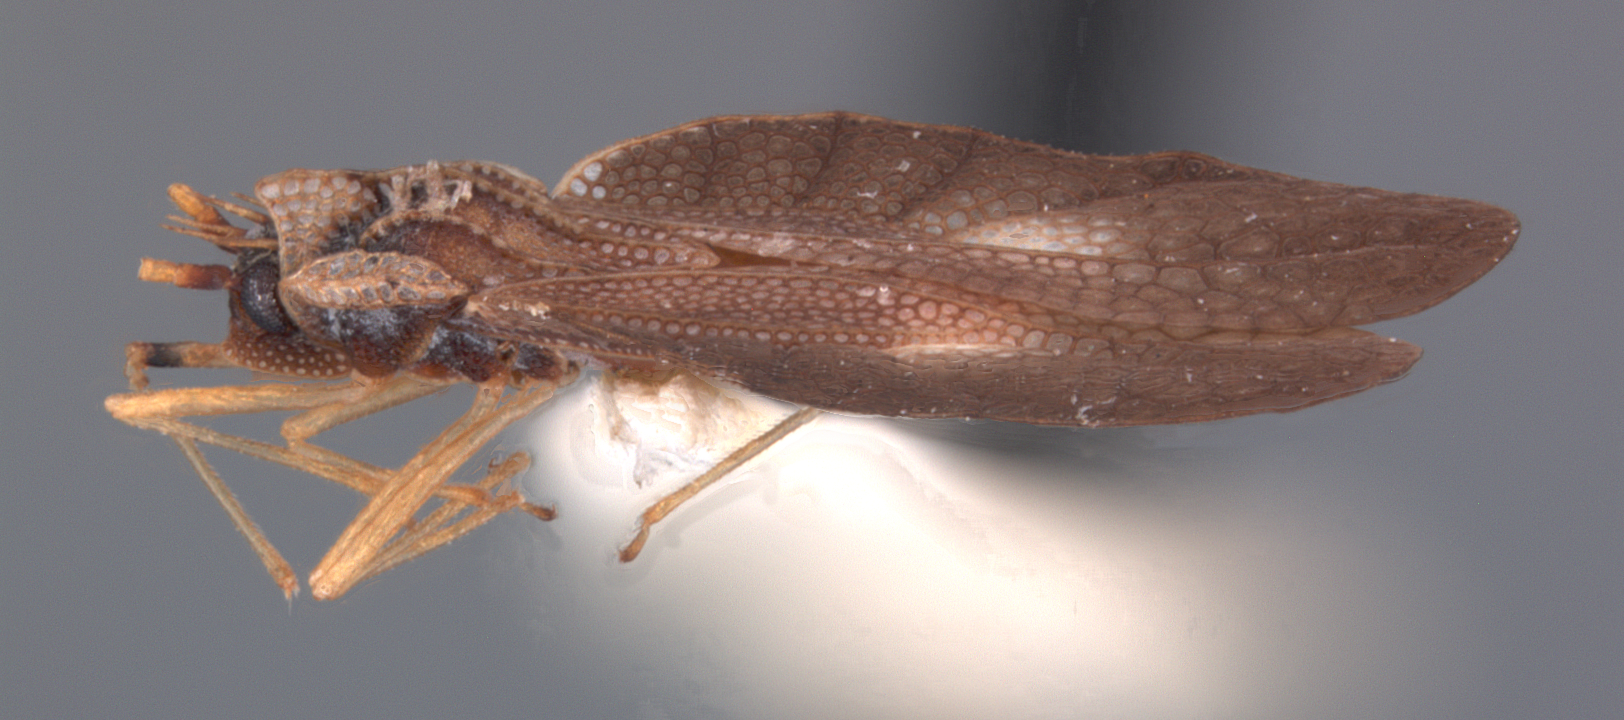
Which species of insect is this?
Leptodictya fusca
